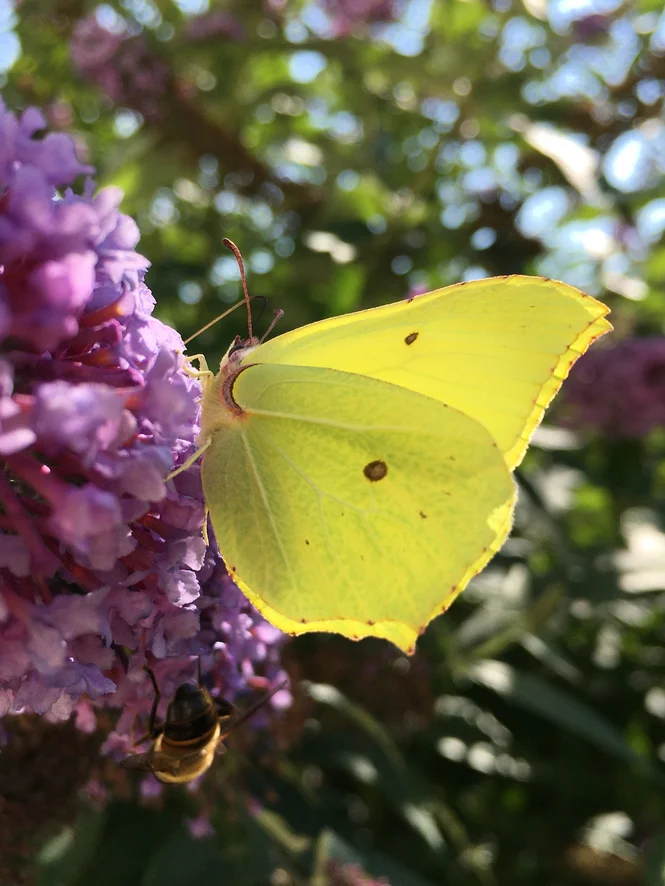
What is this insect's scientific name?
Gonepteryx rhamni
